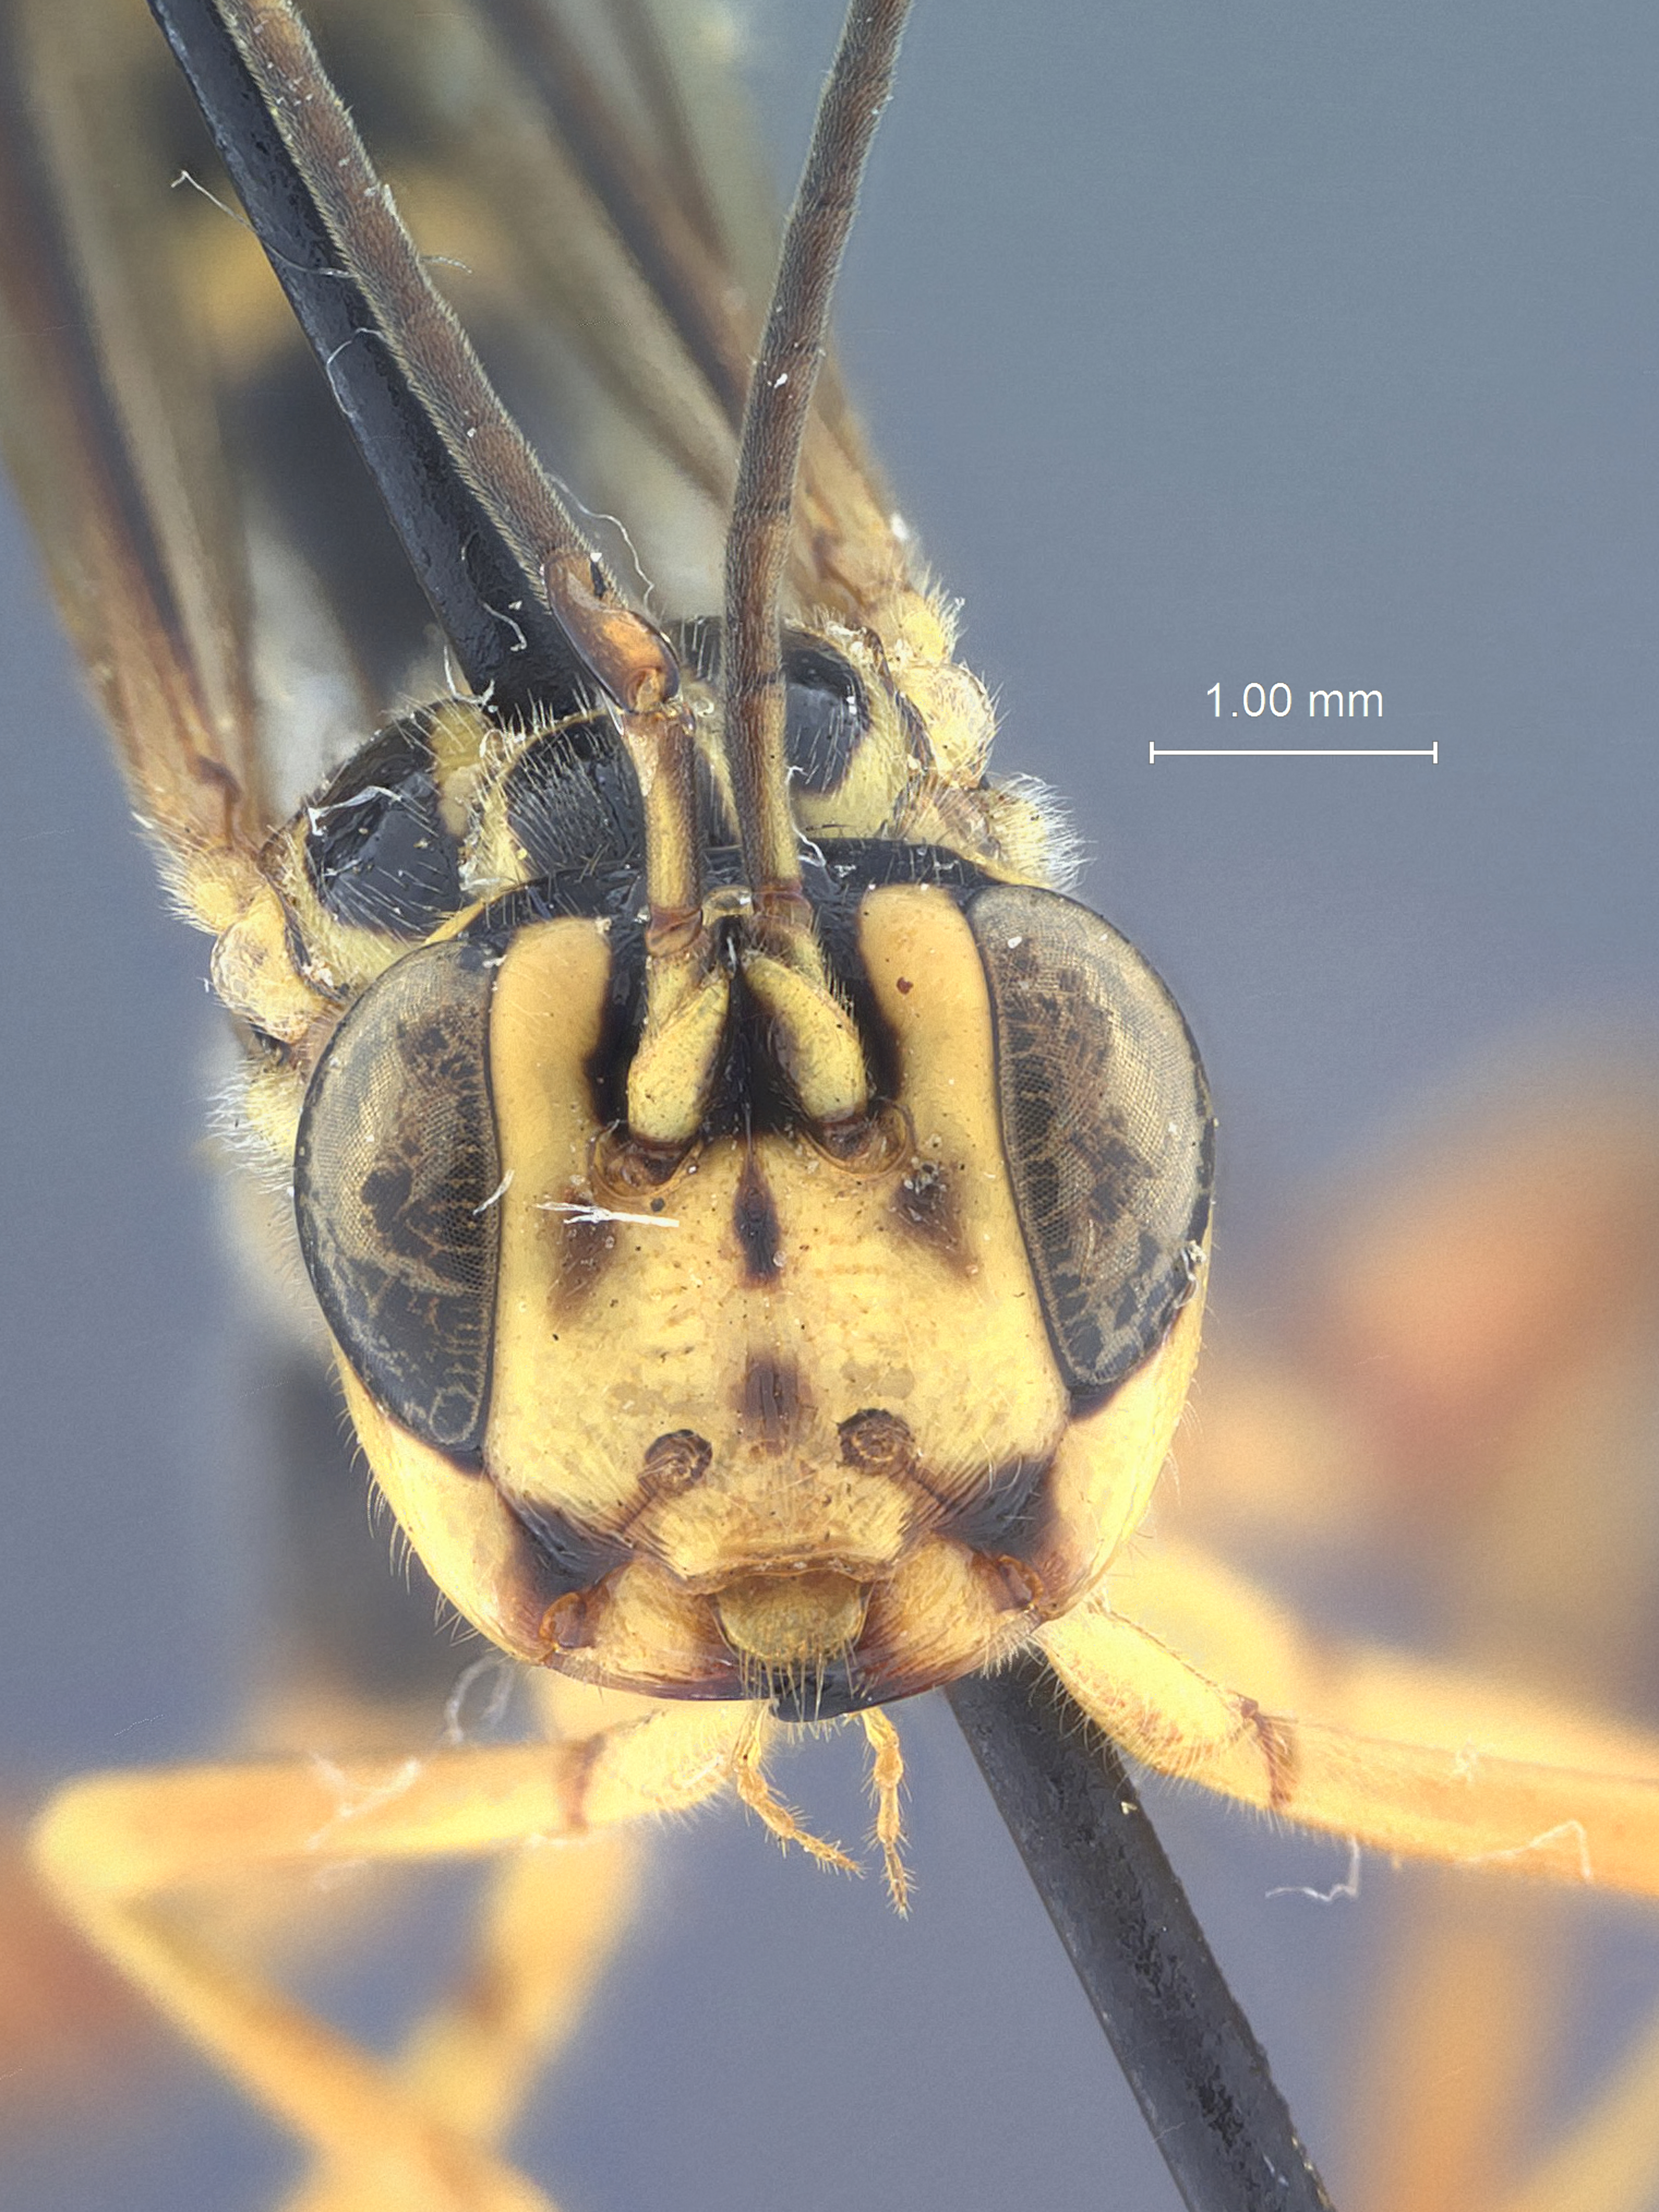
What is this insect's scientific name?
Spilopteron formosum
